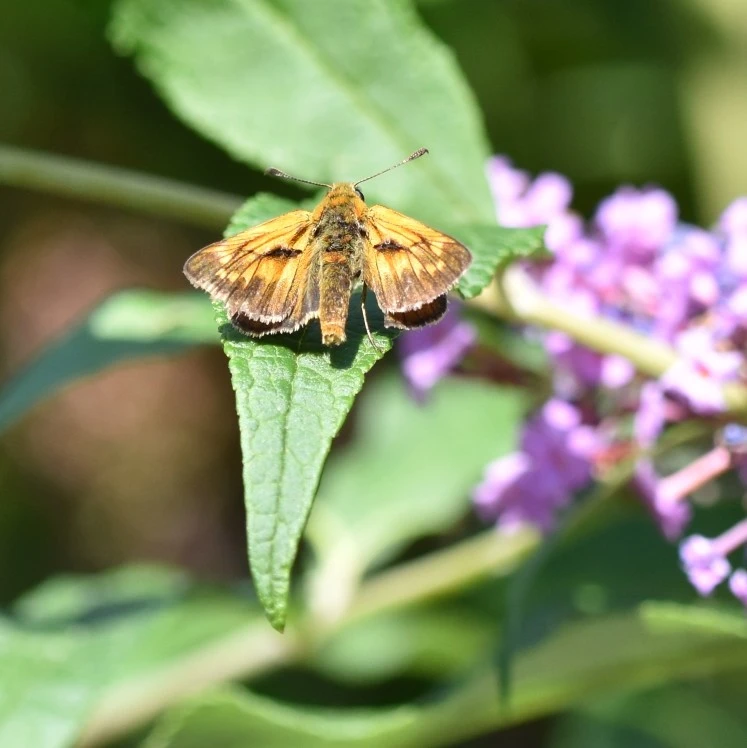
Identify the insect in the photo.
Ochlodes sylvanus (also Ochlodes venata)
